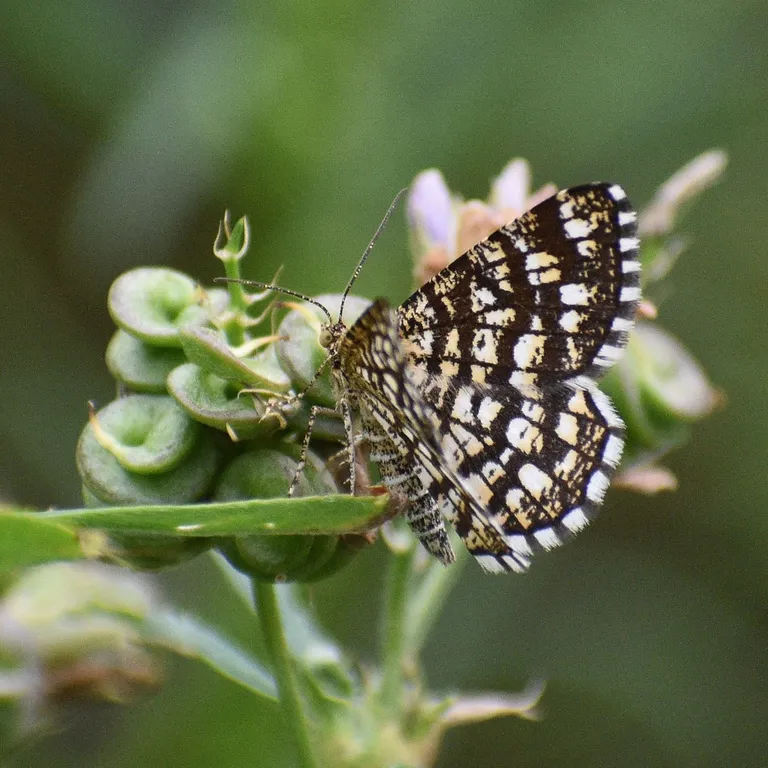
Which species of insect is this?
Chiasmia clathrata
